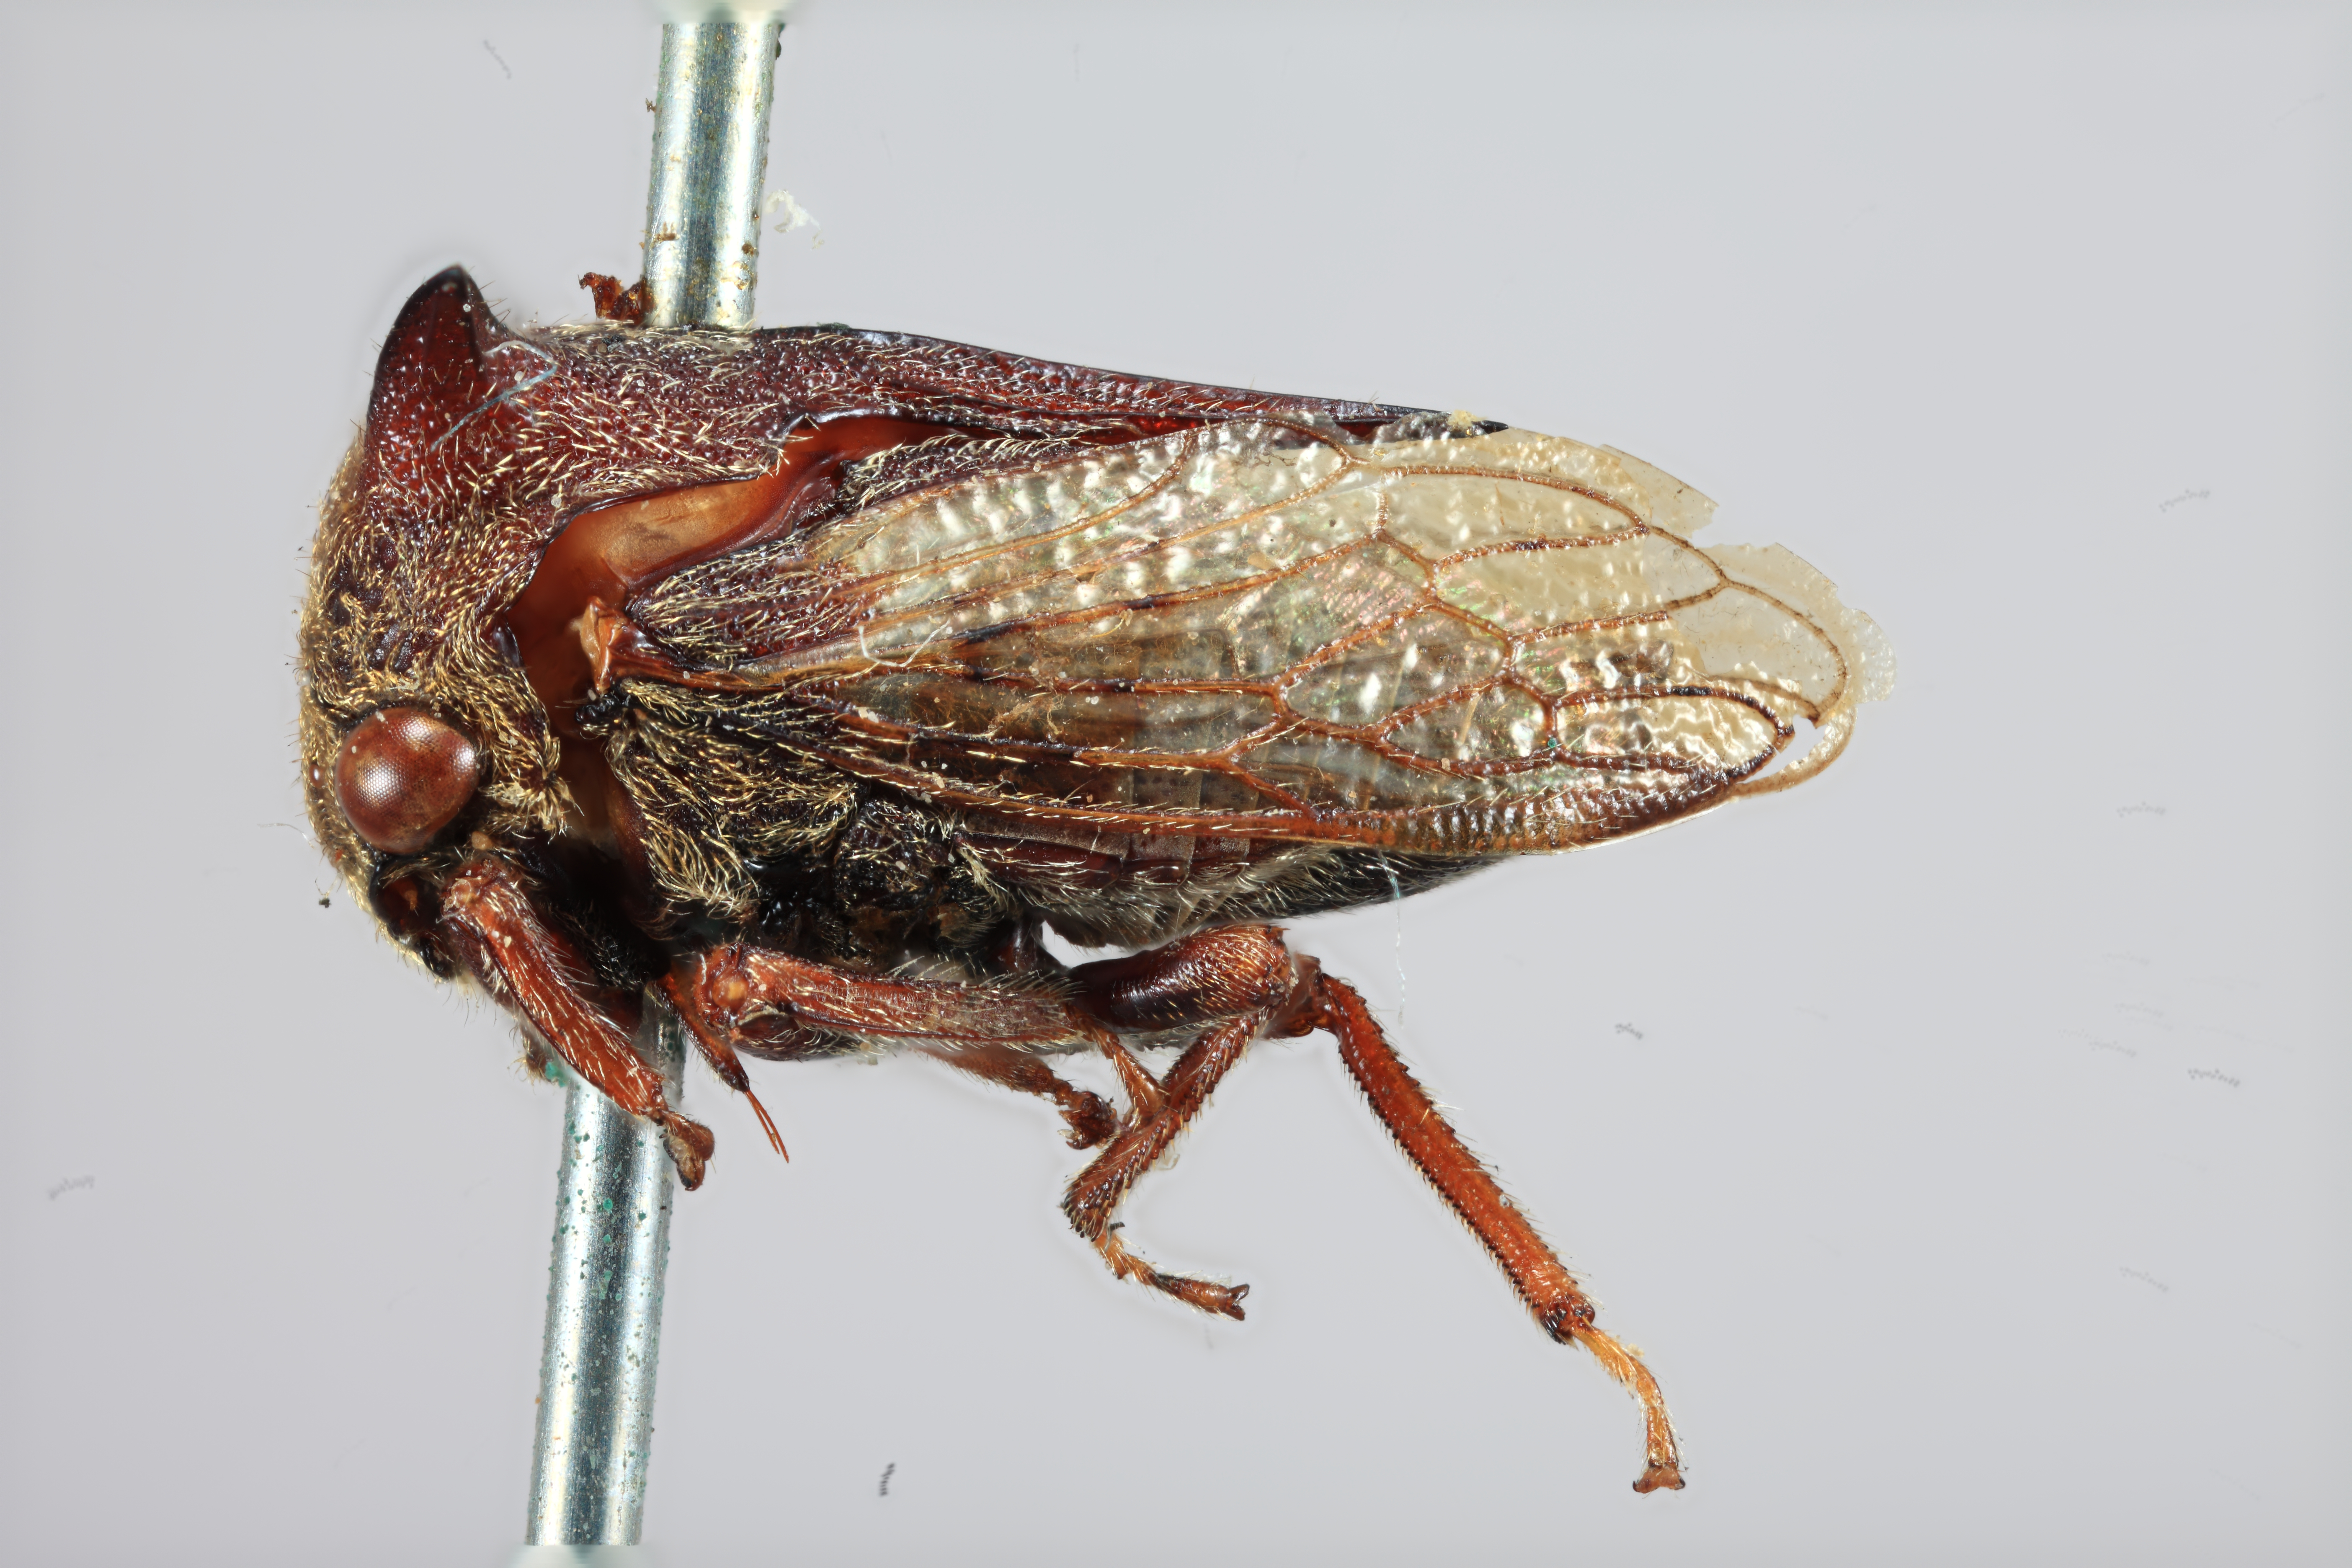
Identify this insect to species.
Tricentrus ferruginosus
